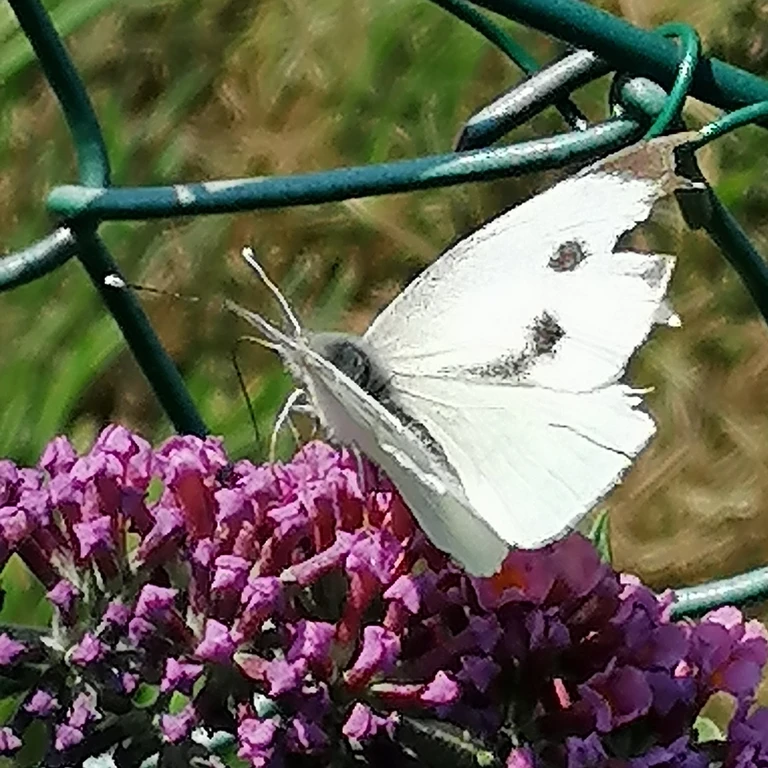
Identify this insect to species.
Pieris brassicae
